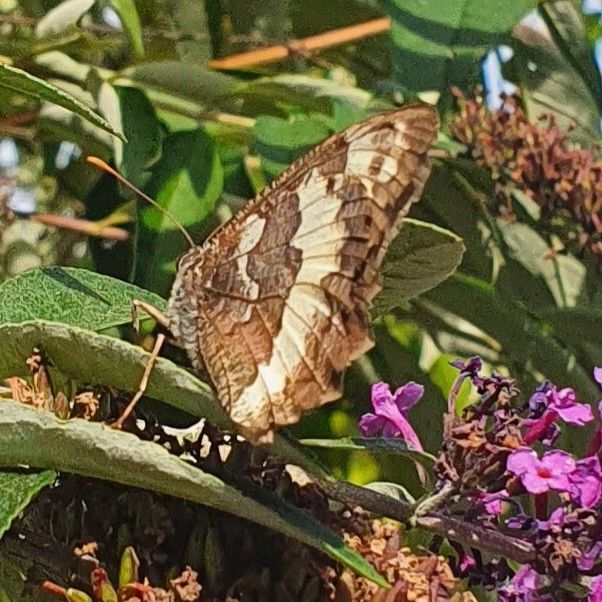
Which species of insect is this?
Brintesia circe
